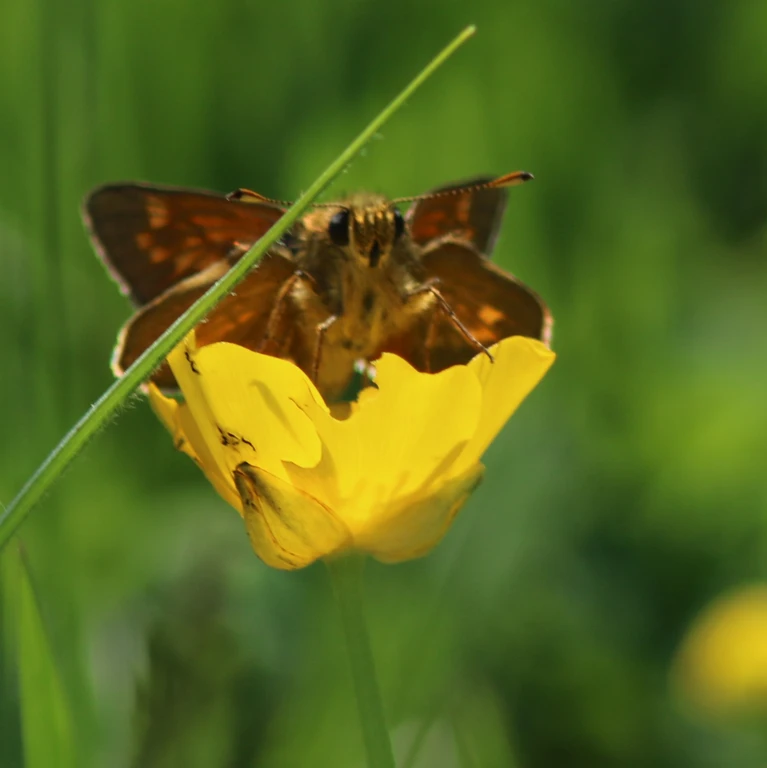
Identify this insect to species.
Ochlodes sylvanus (also Ochlodes venata)
